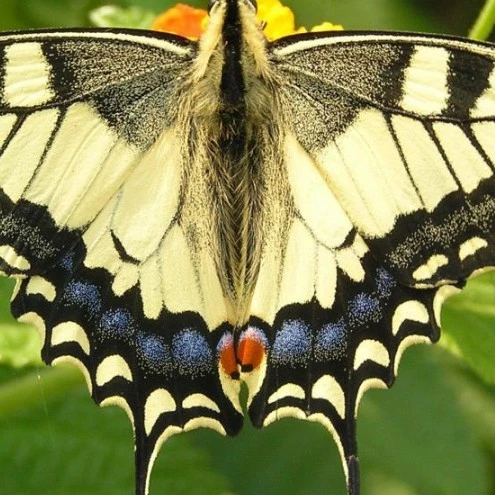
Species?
Papilio machaon
